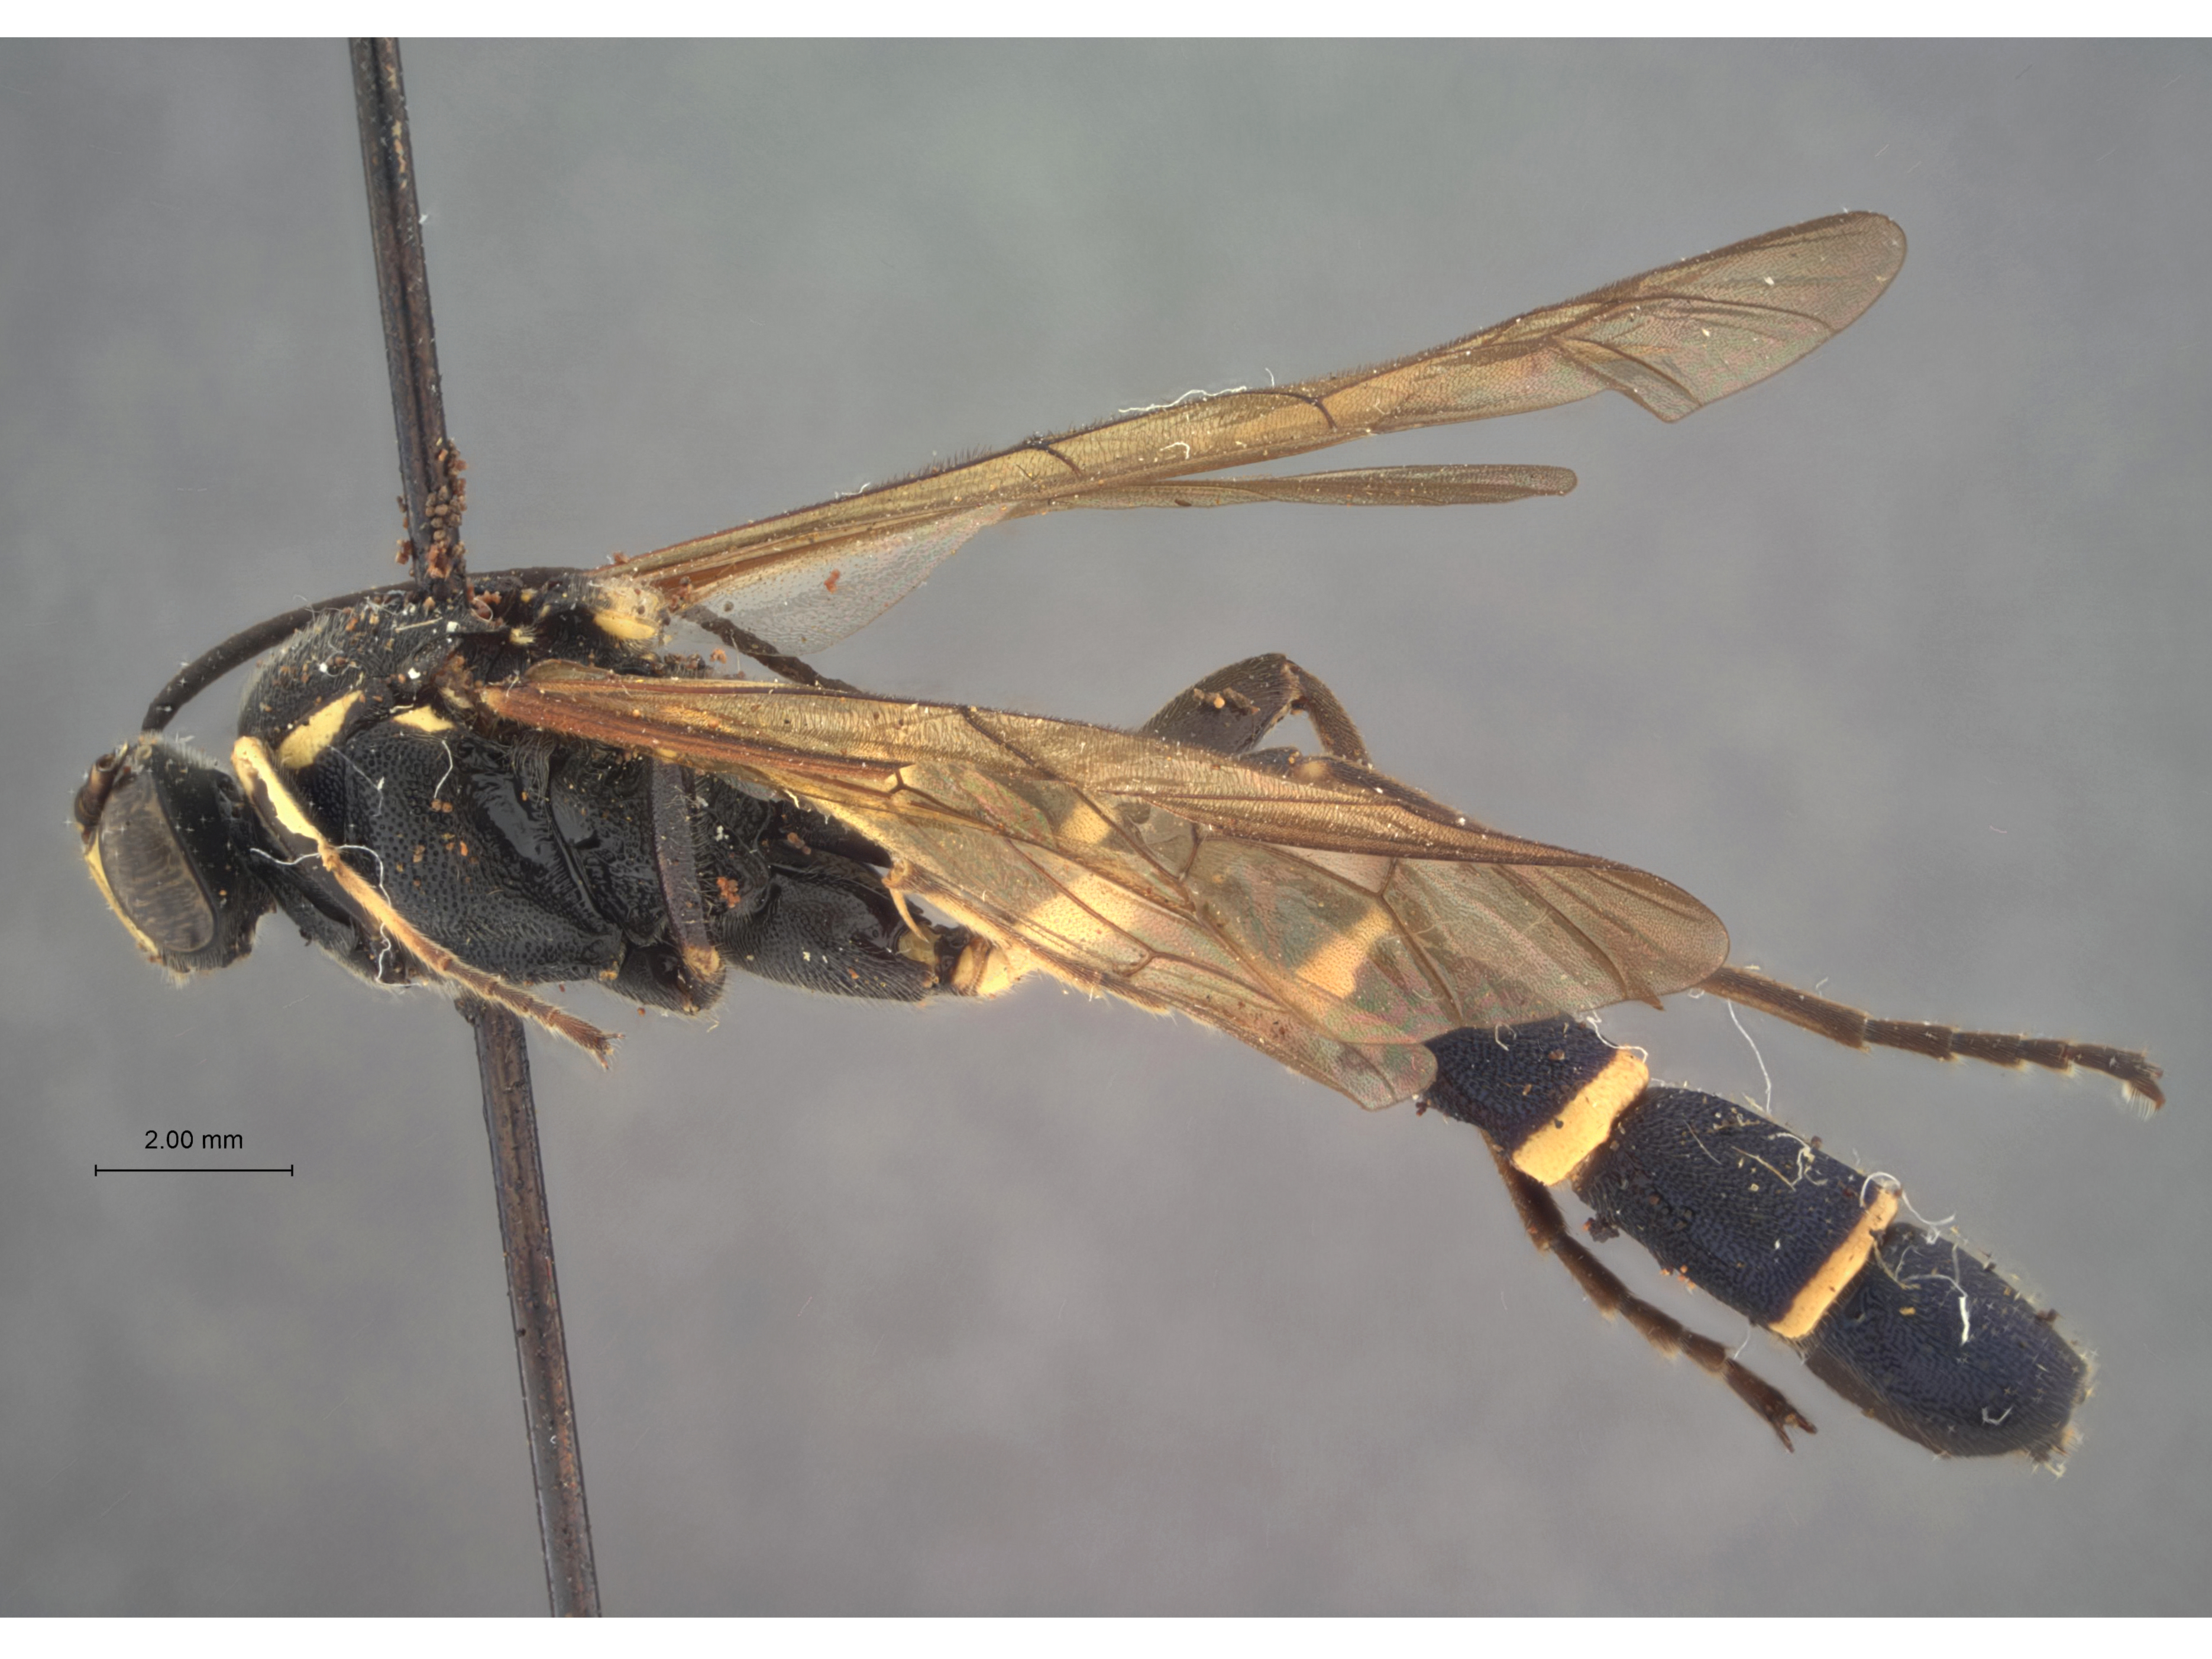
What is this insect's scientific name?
Metopius basalis
